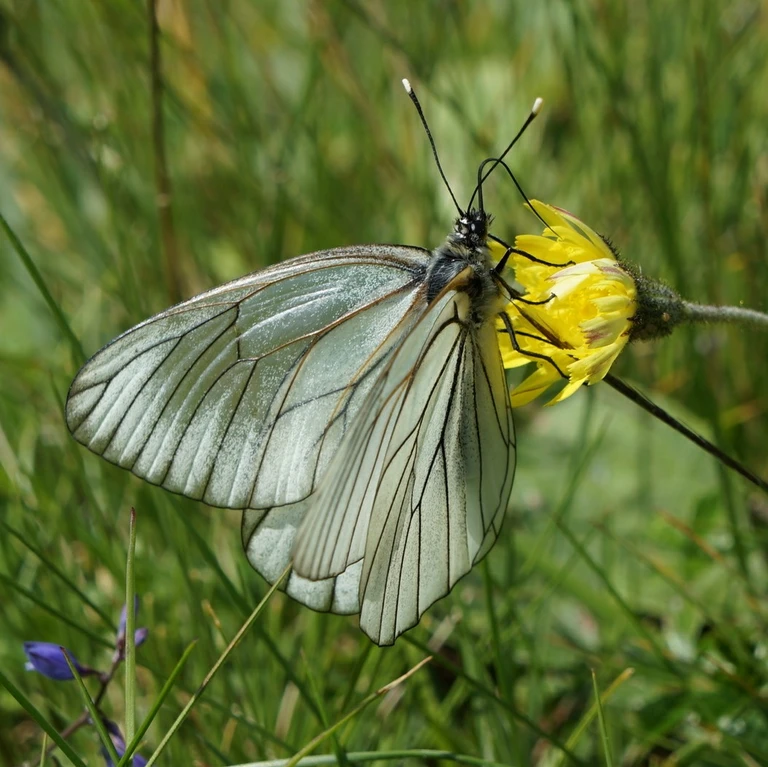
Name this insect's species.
Aporia crataegi
